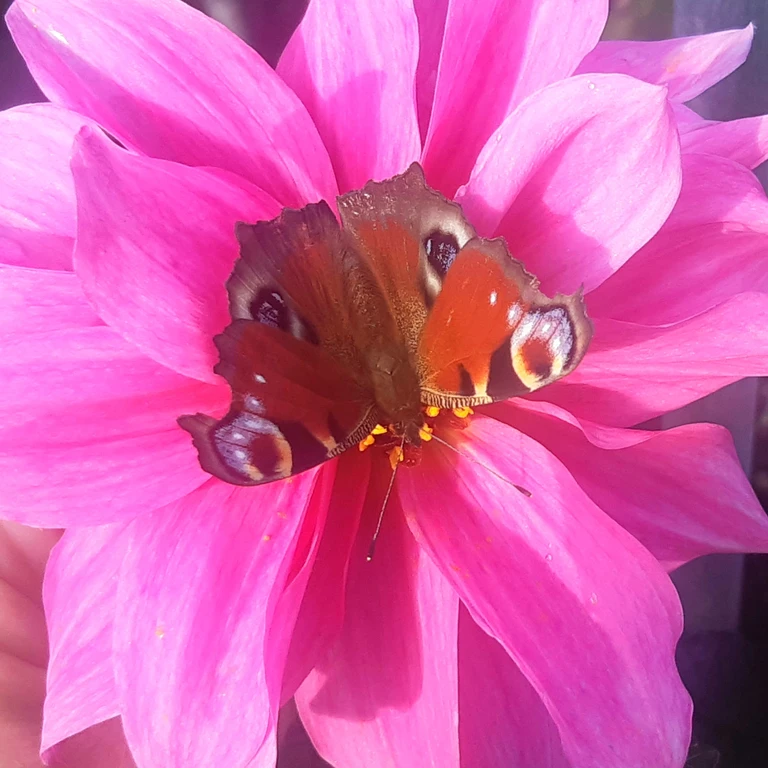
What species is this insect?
Aglais io
